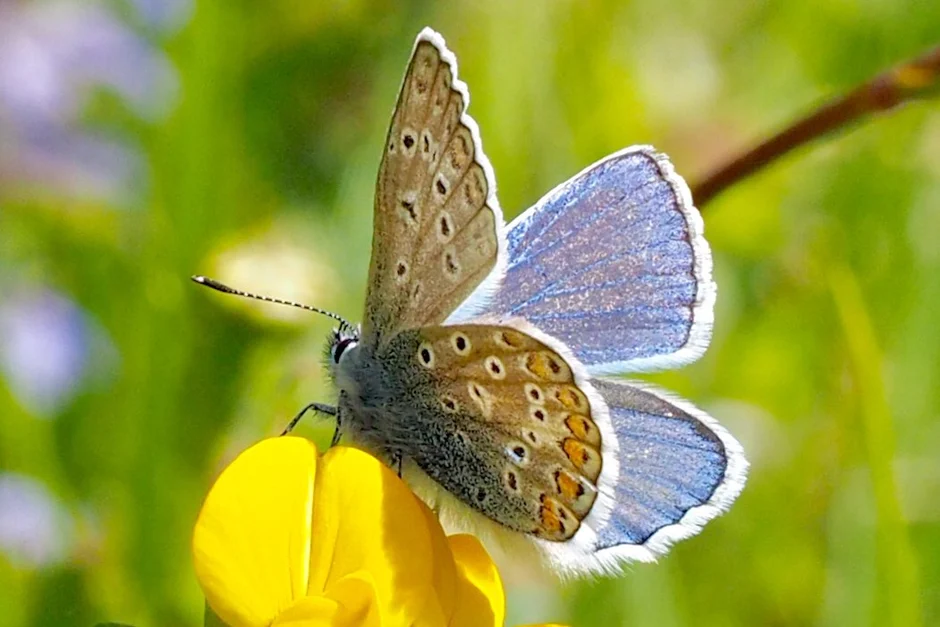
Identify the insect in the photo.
Polyommatus icarus
